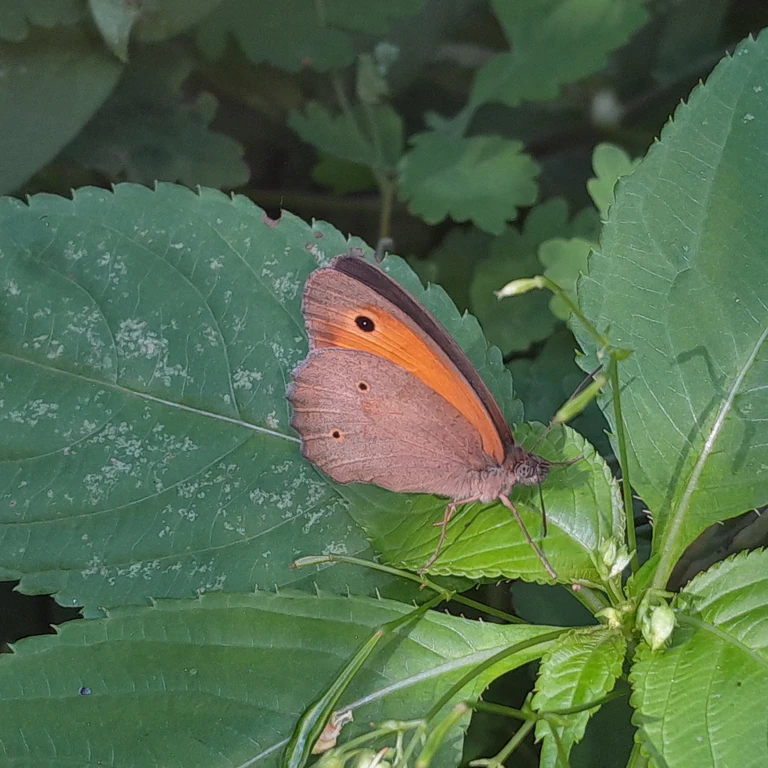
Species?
Maniola jurtina
